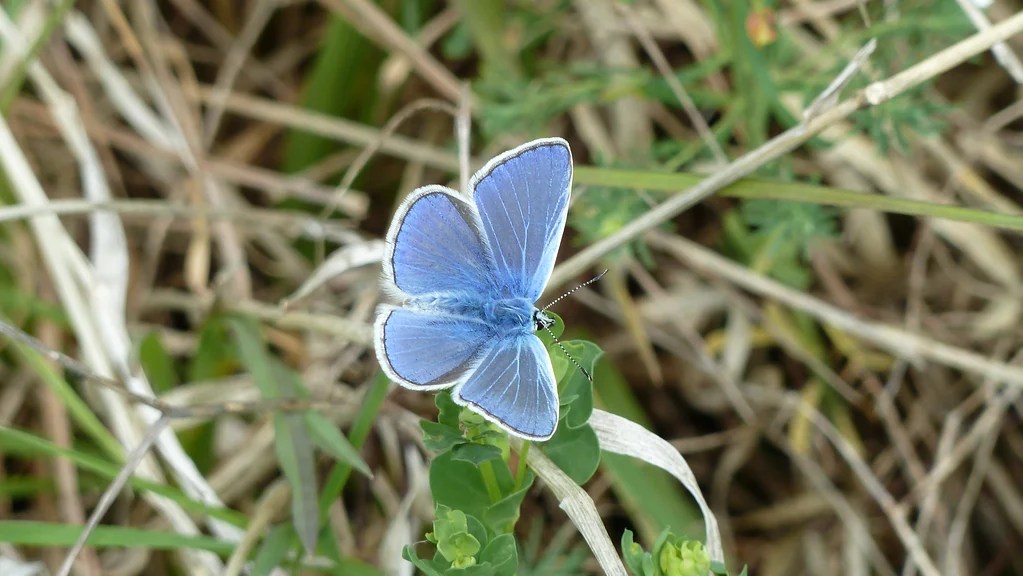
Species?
Polyommatus icarus
